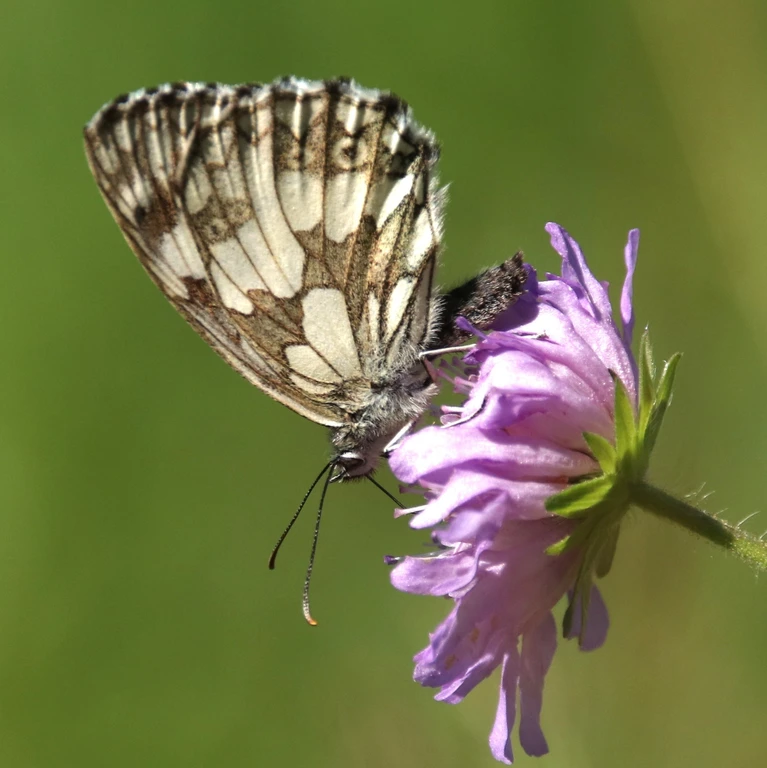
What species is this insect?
Melanargia galathea
